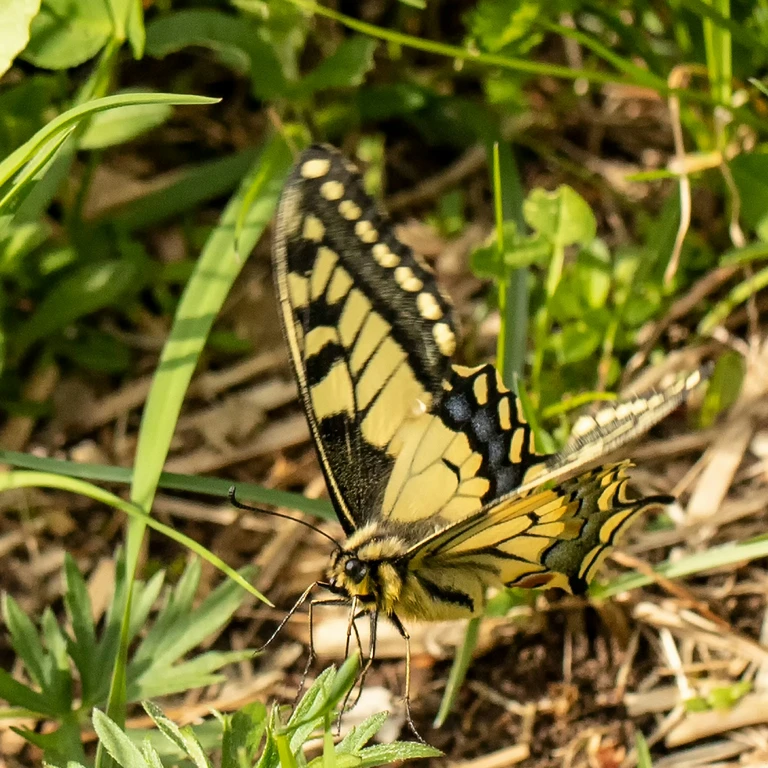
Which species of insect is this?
Papilio machaon
